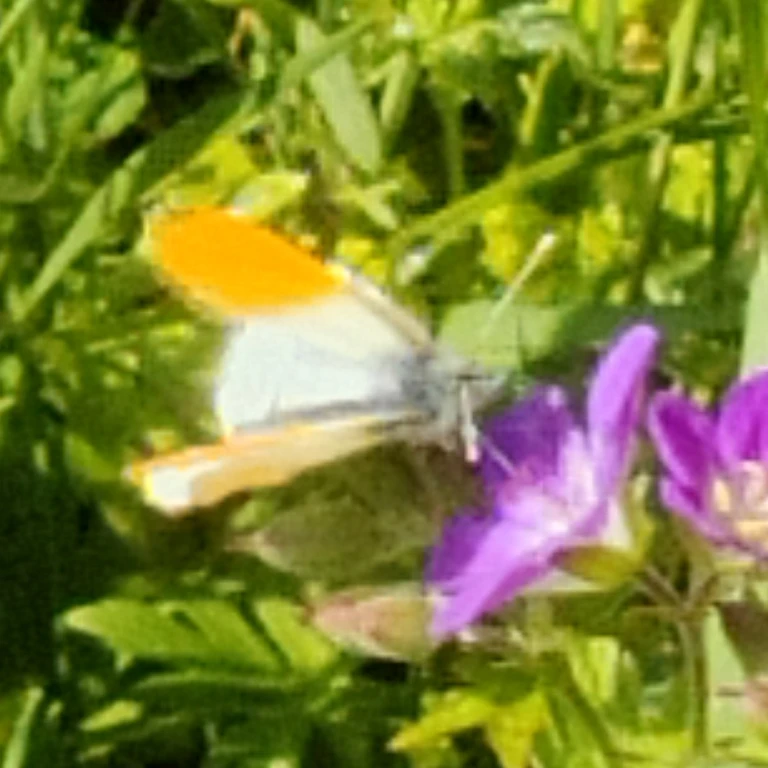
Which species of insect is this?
Anthocharis cardamines
